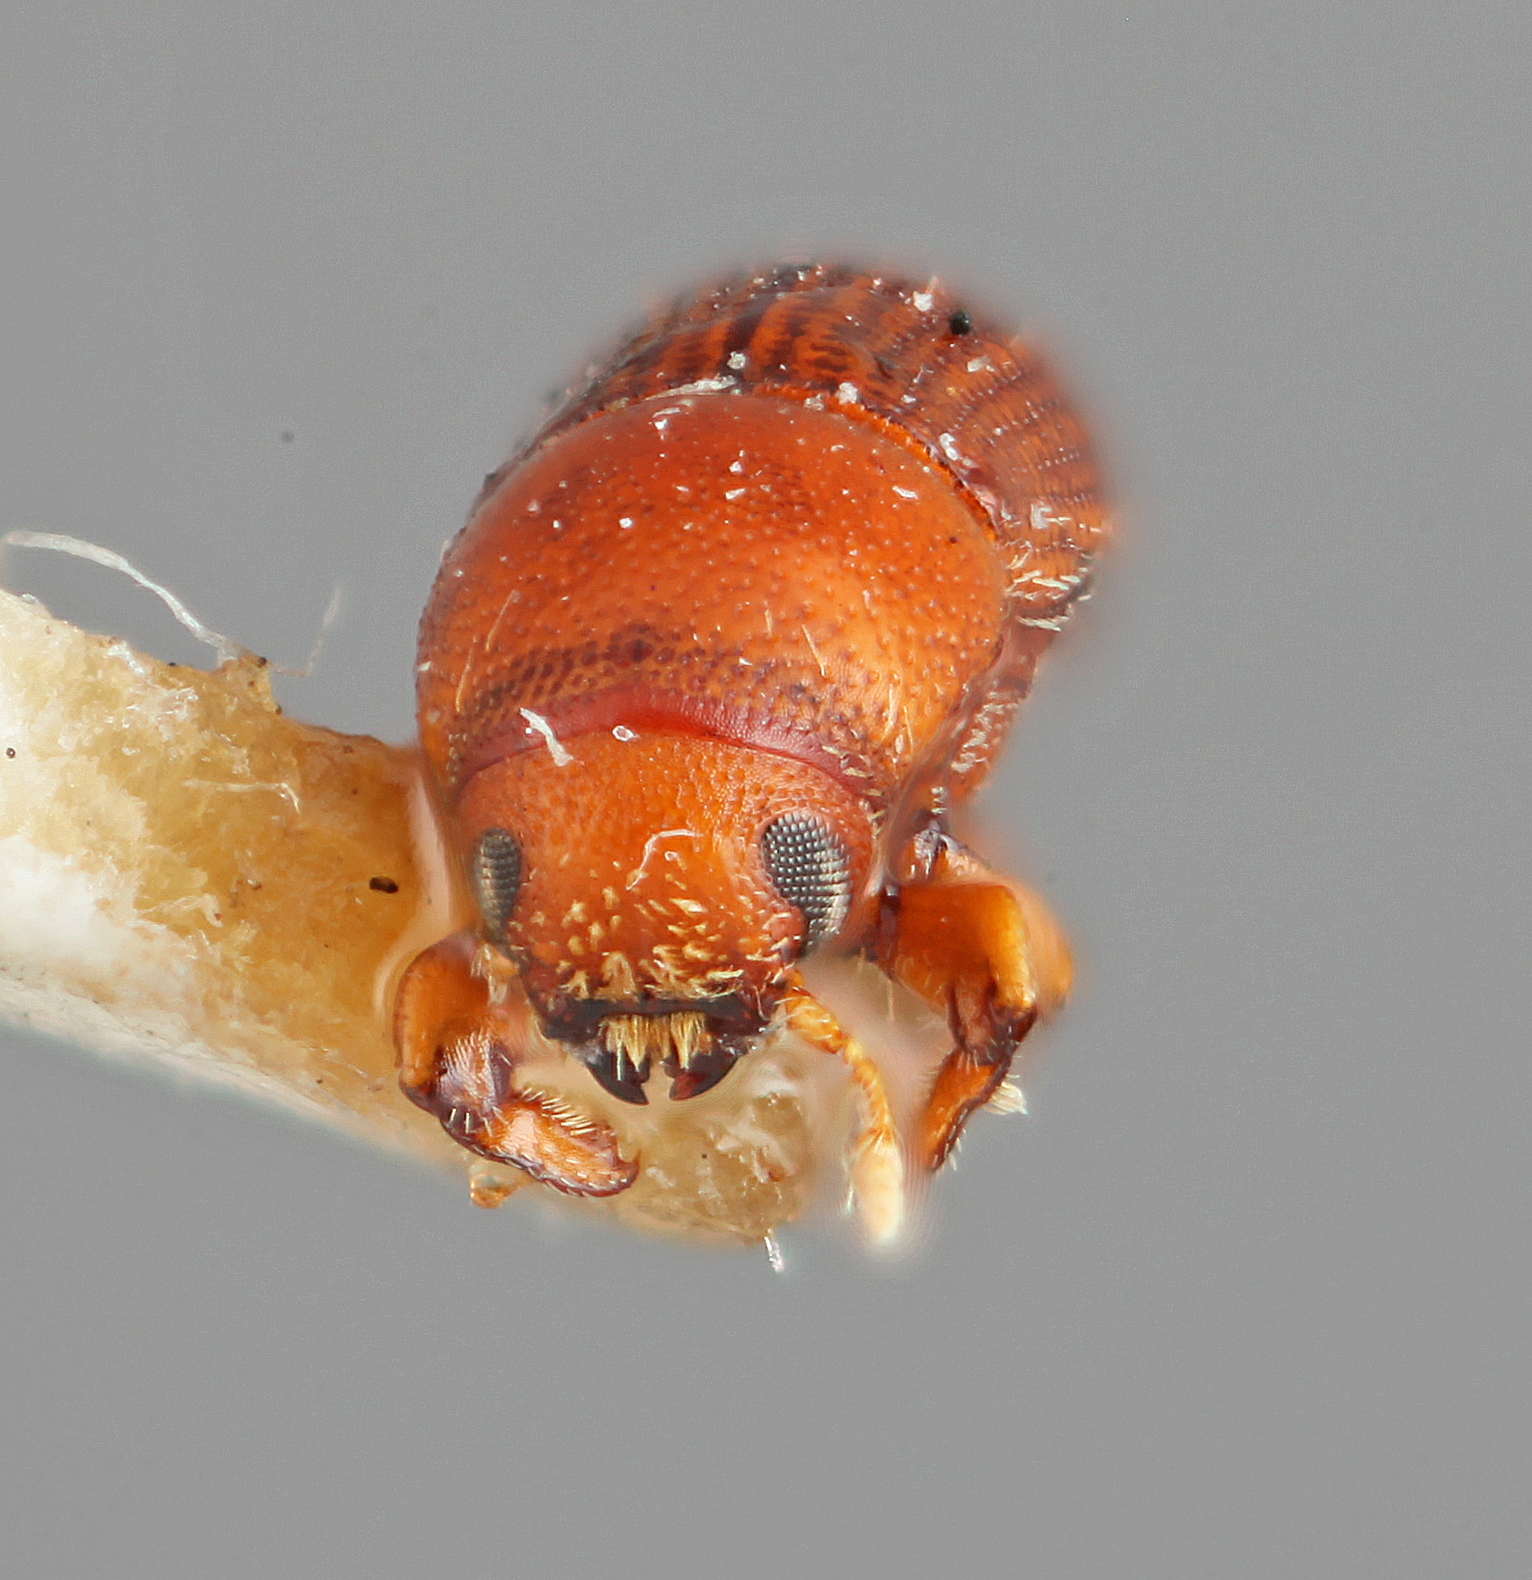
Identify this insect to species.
Loganius vagabundus
